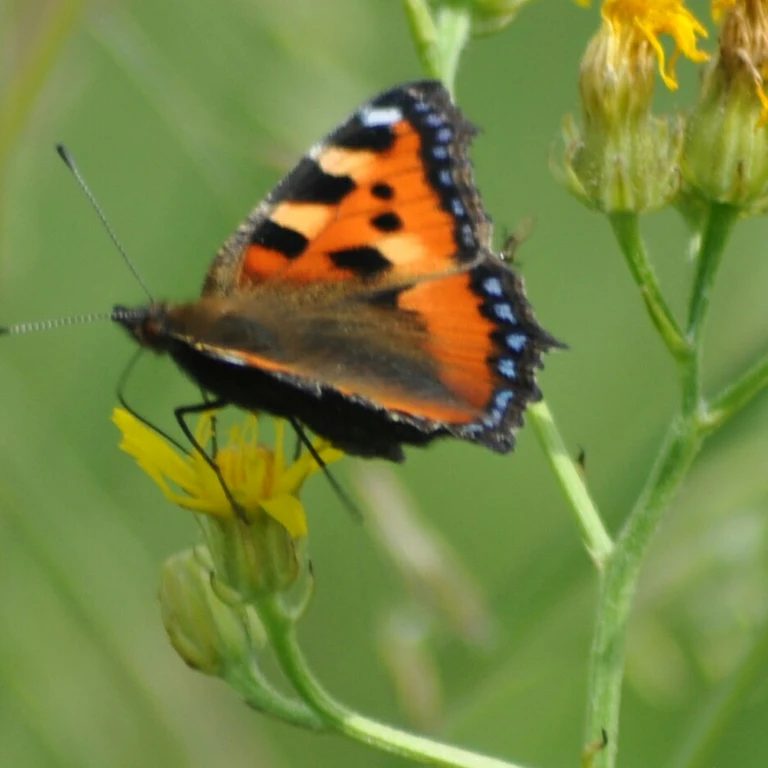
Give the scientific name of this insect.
Aglais urticae
